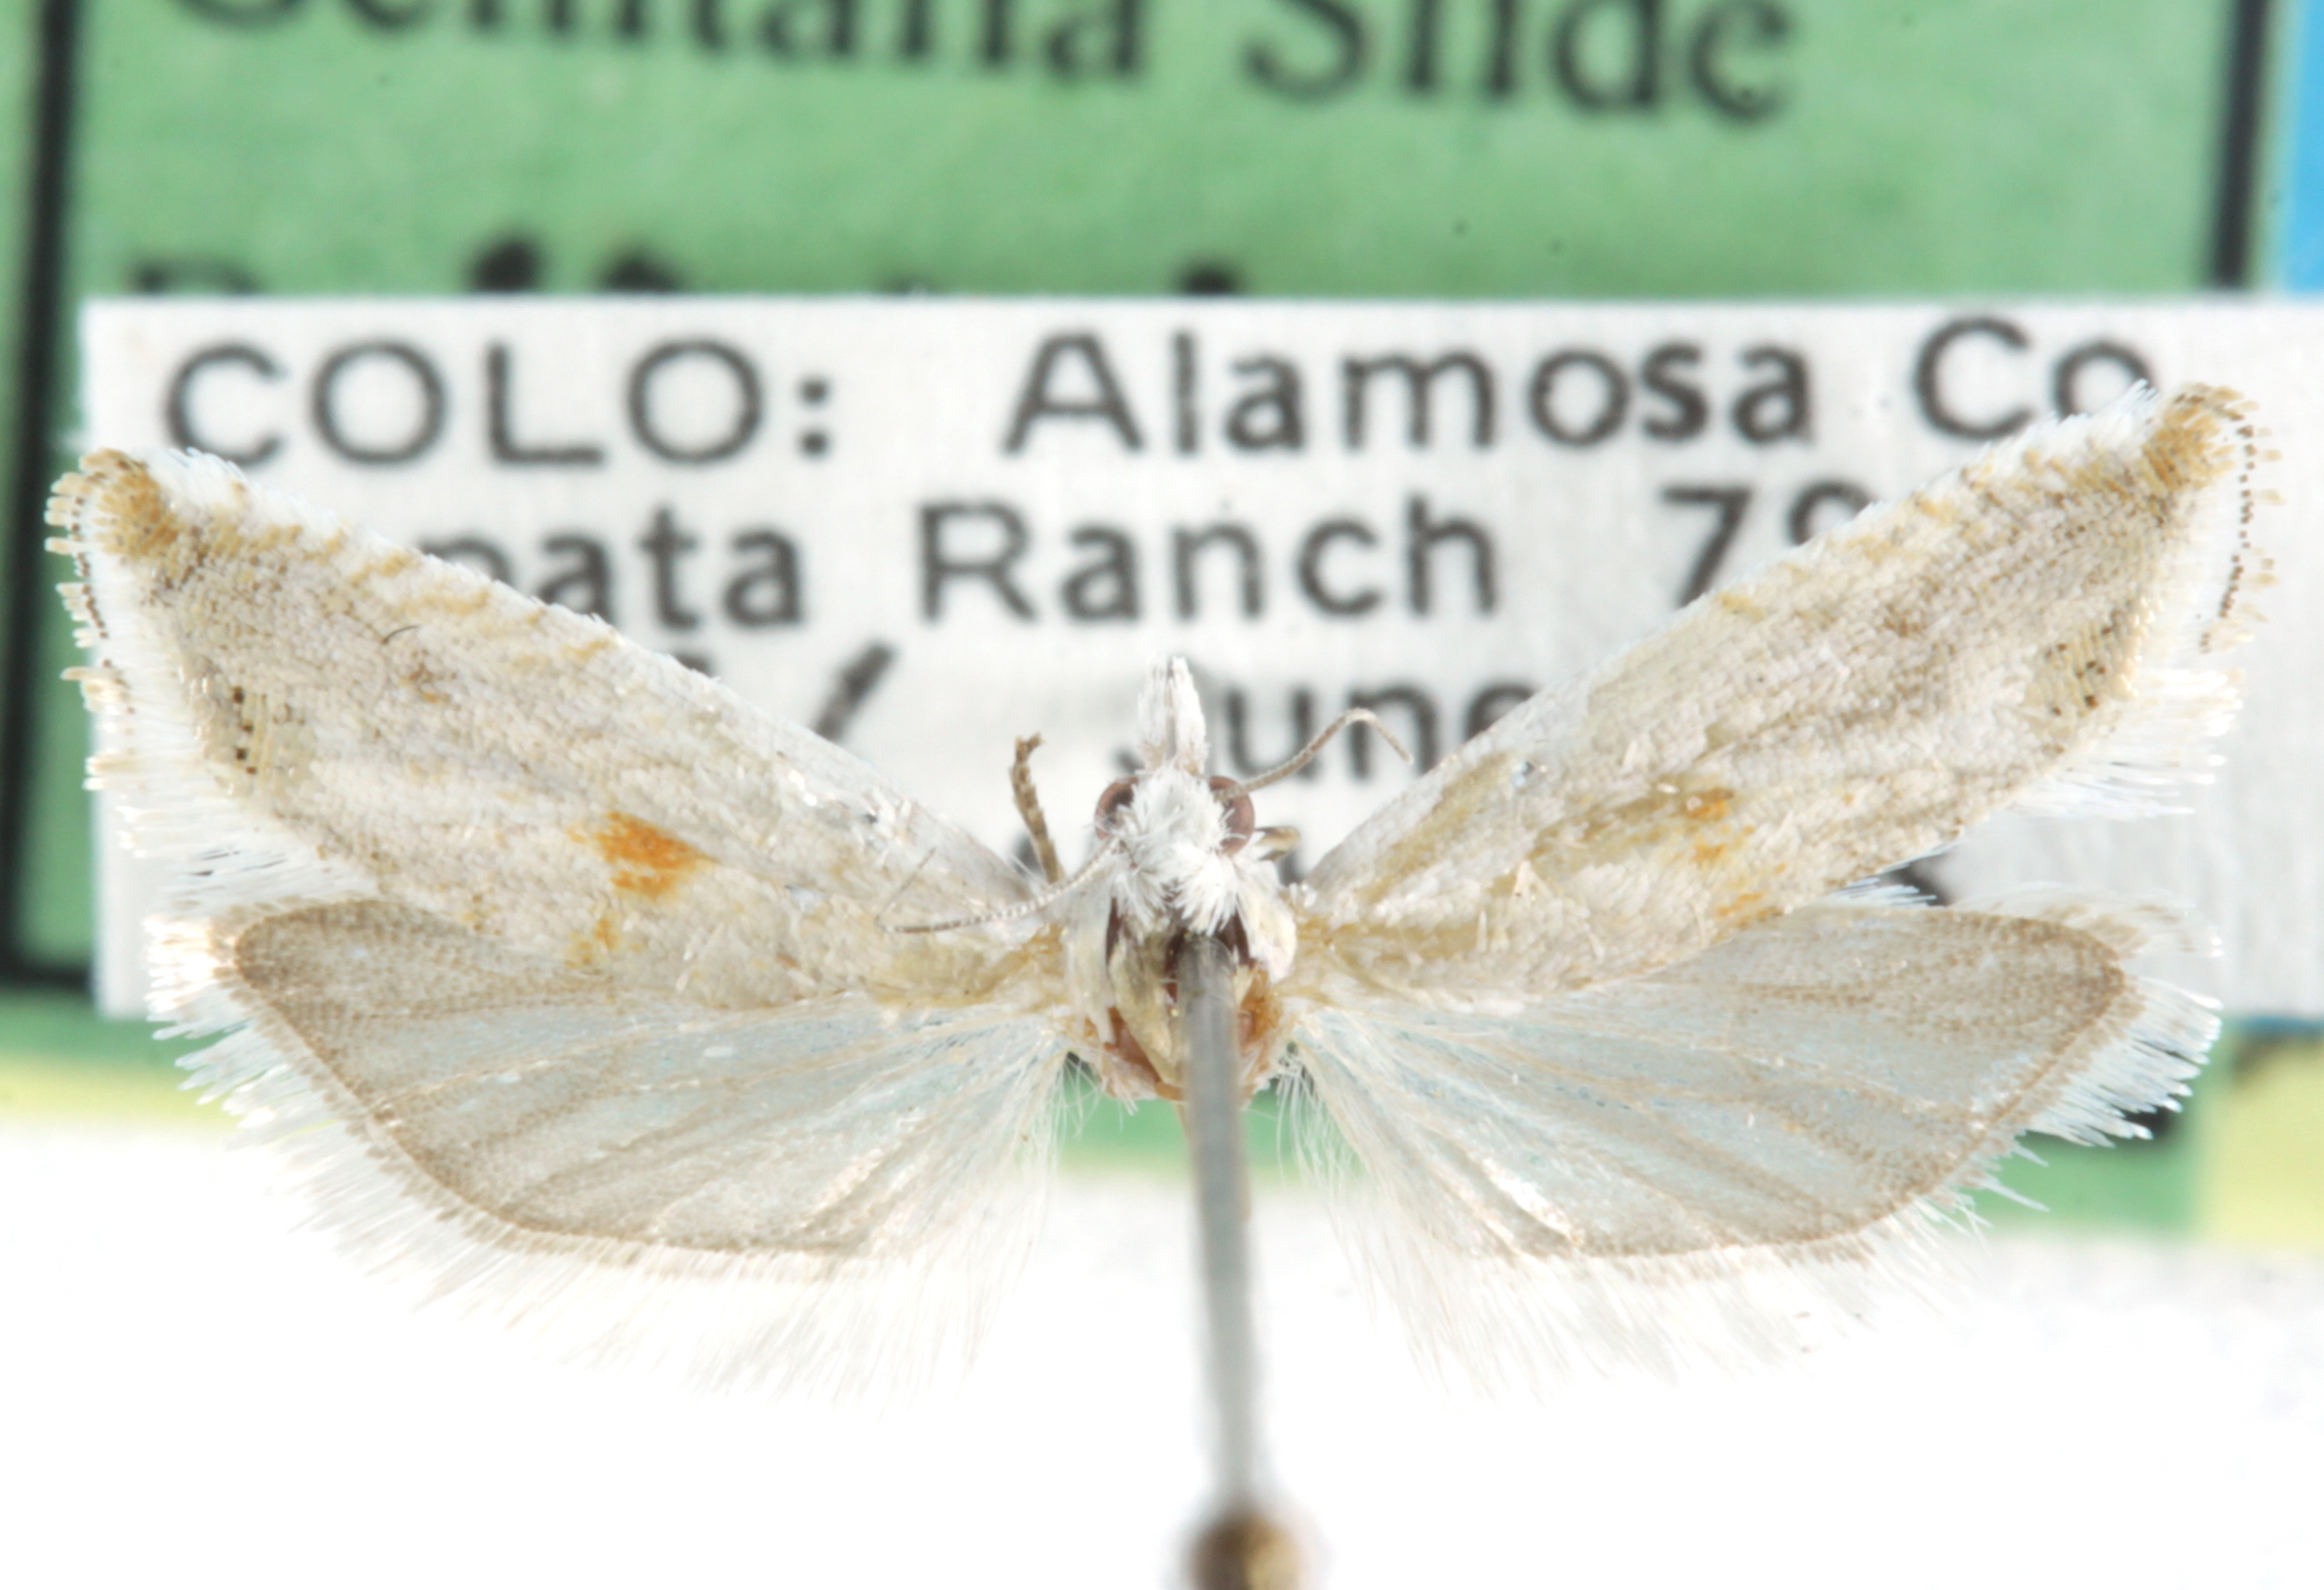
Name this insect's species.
Eucosma hodgesi
